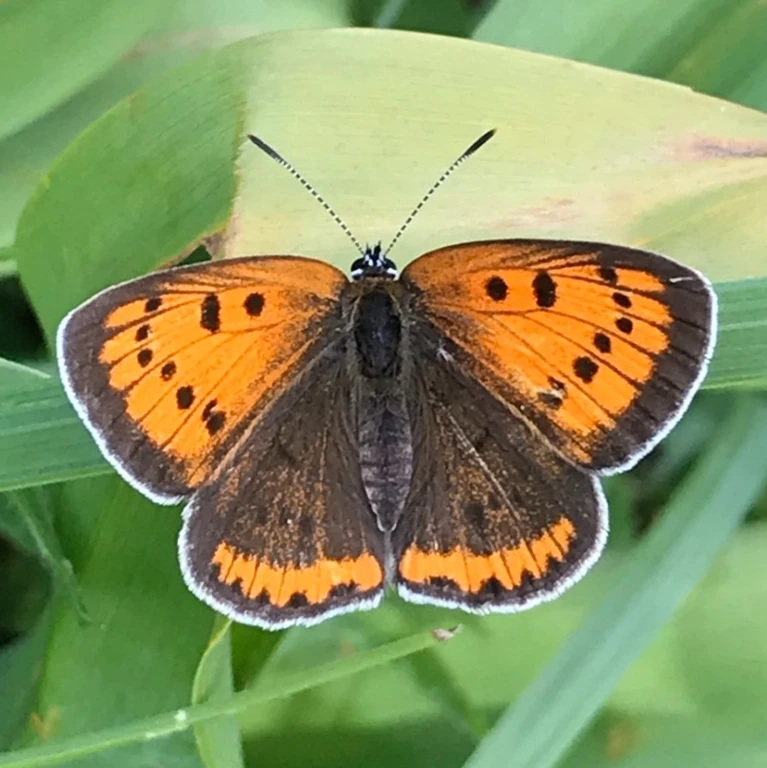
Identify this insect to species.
Lycaena dispar
